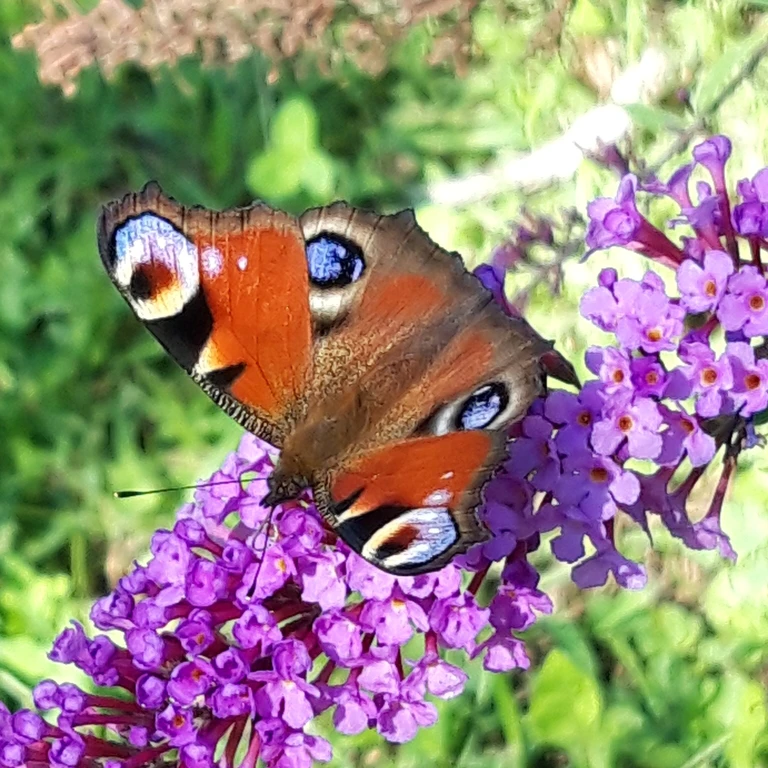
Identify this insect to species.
Aglais io
